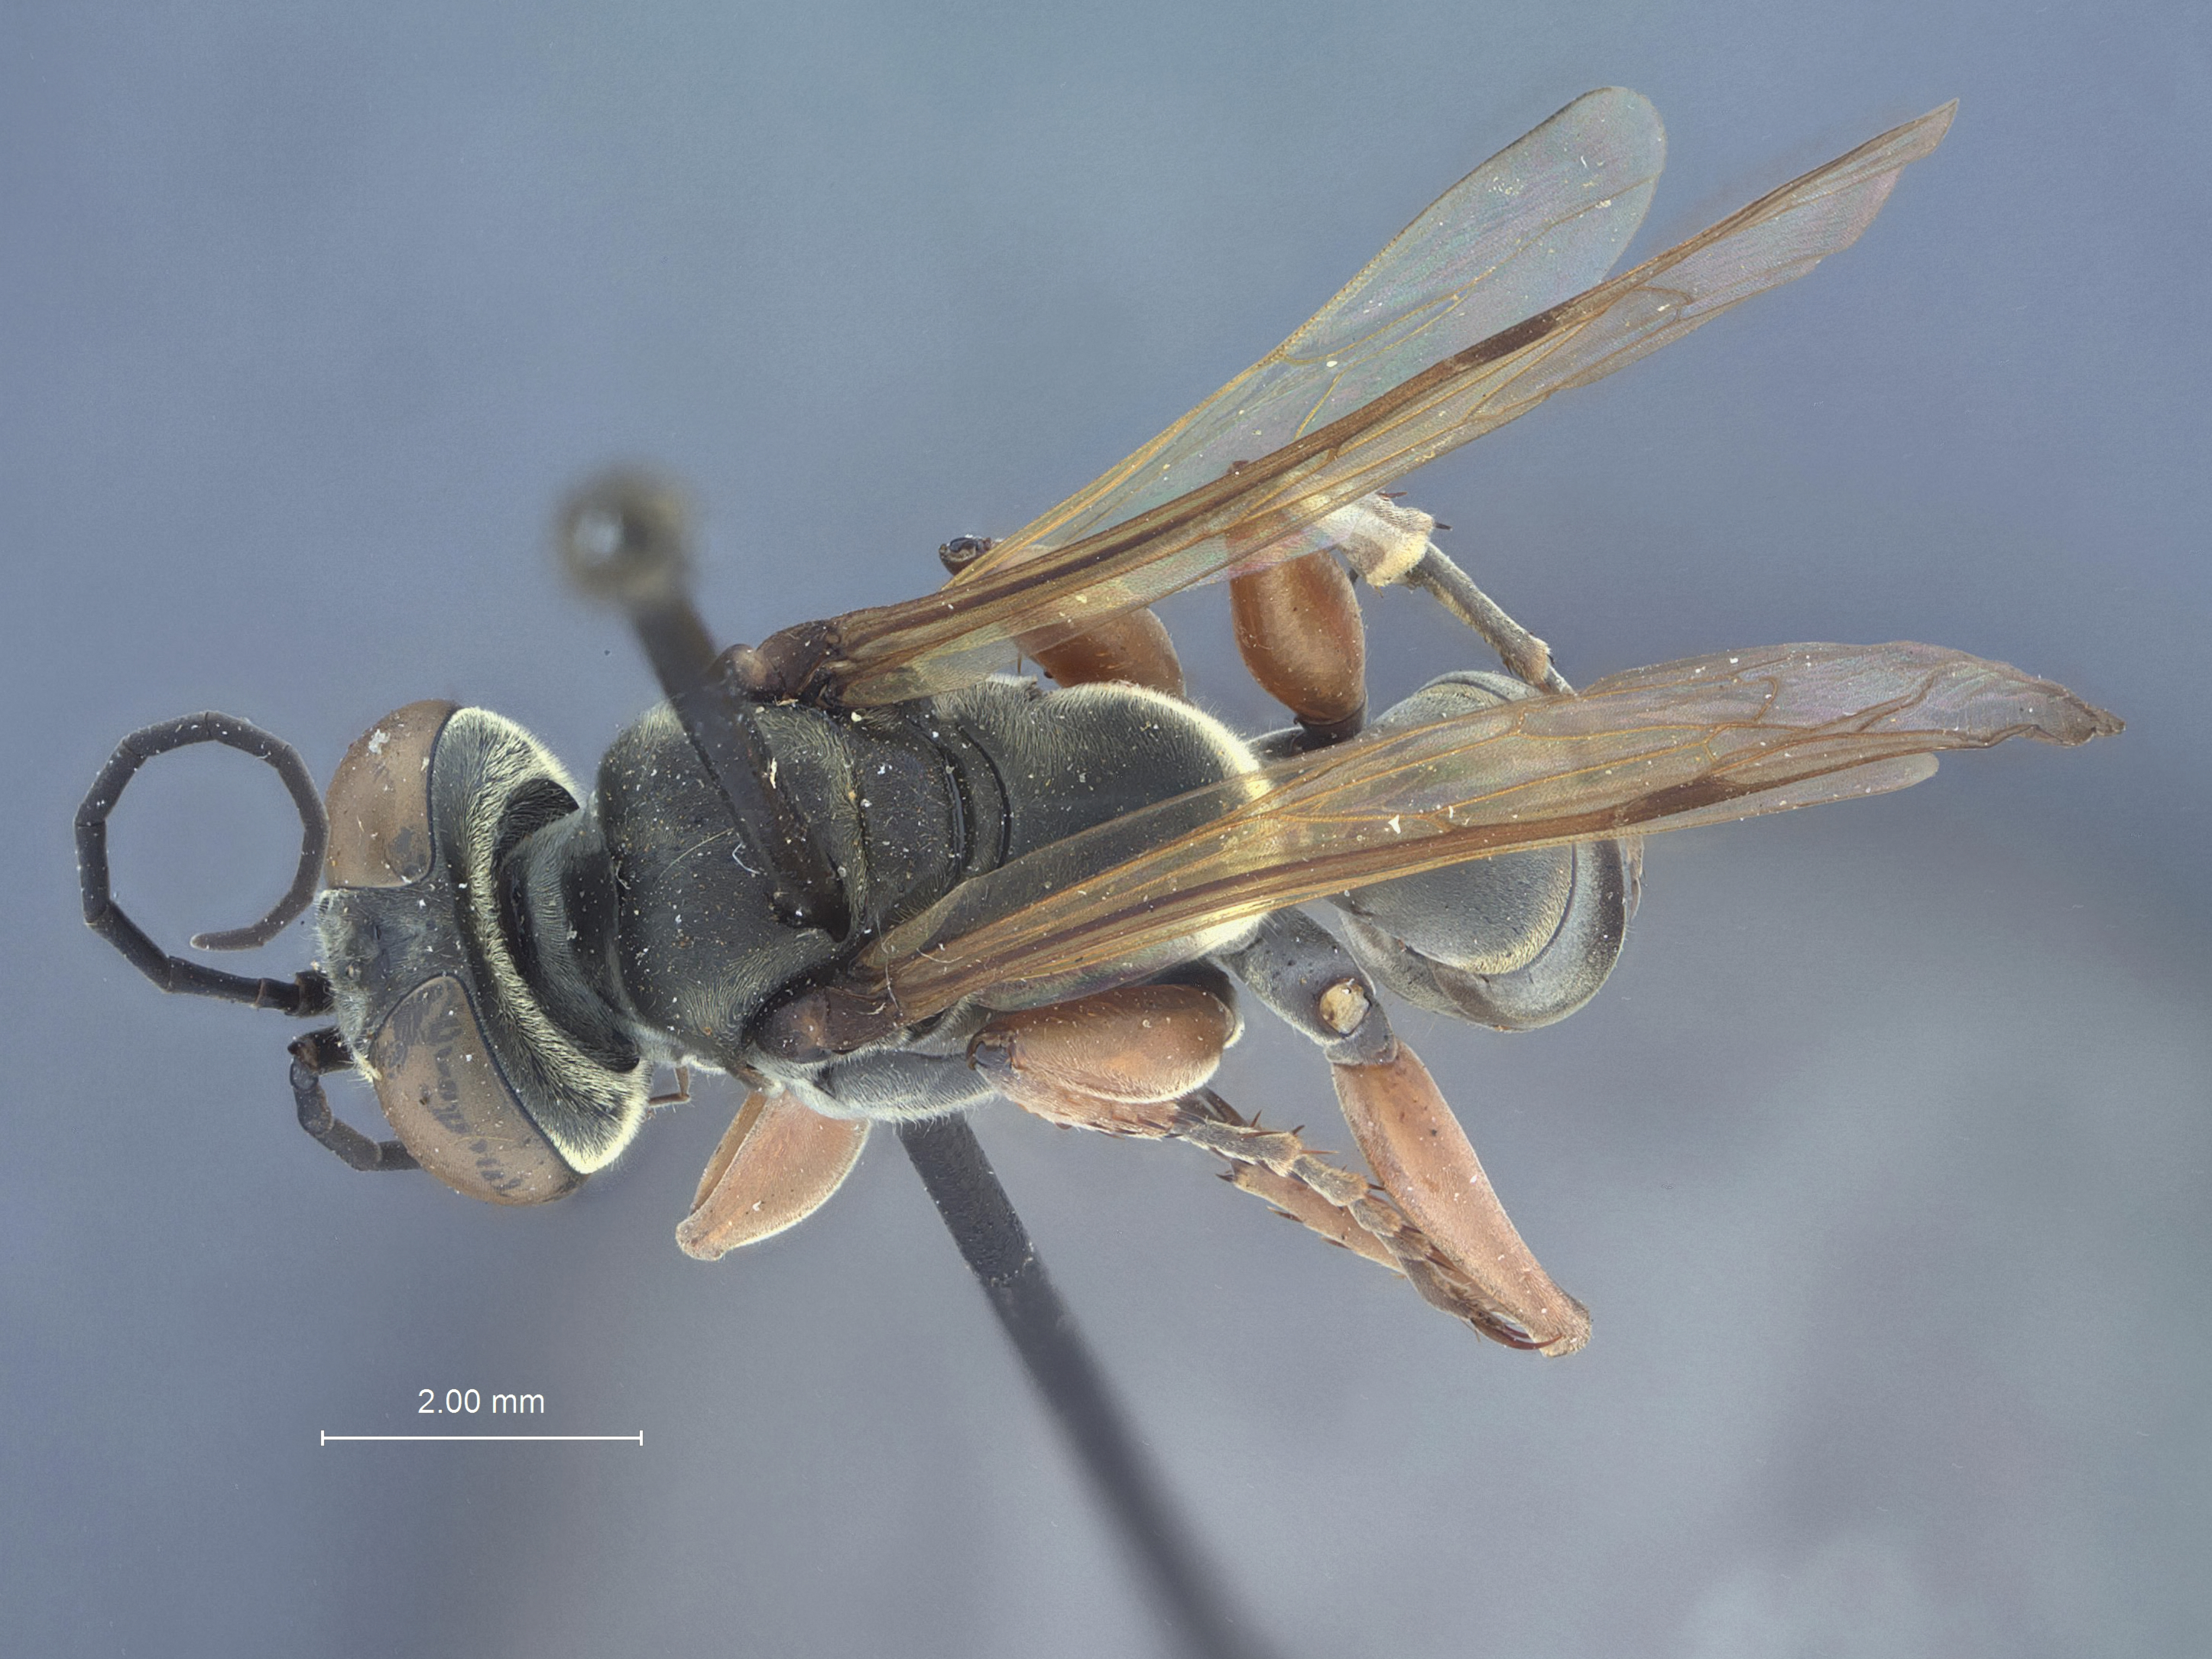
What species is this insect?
Notogonia bella
